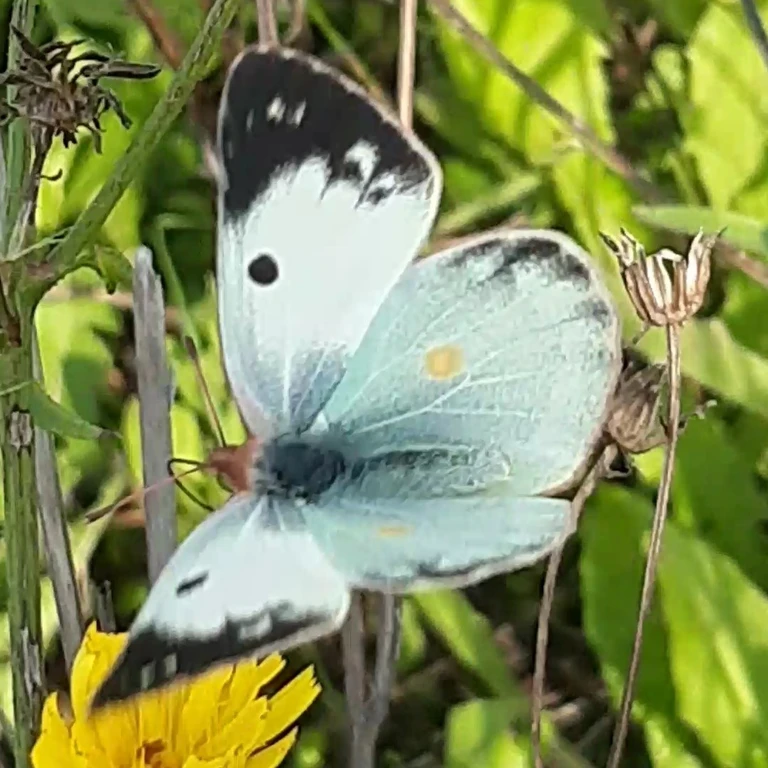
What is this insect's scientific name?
Colias hyale/alfacariensis
